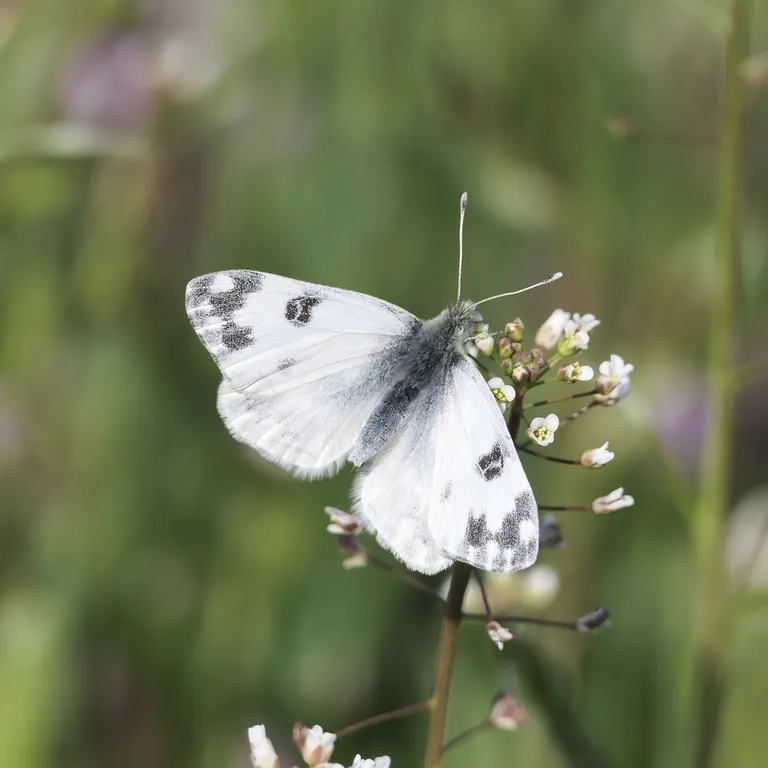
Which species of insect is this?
Pontia edusa
